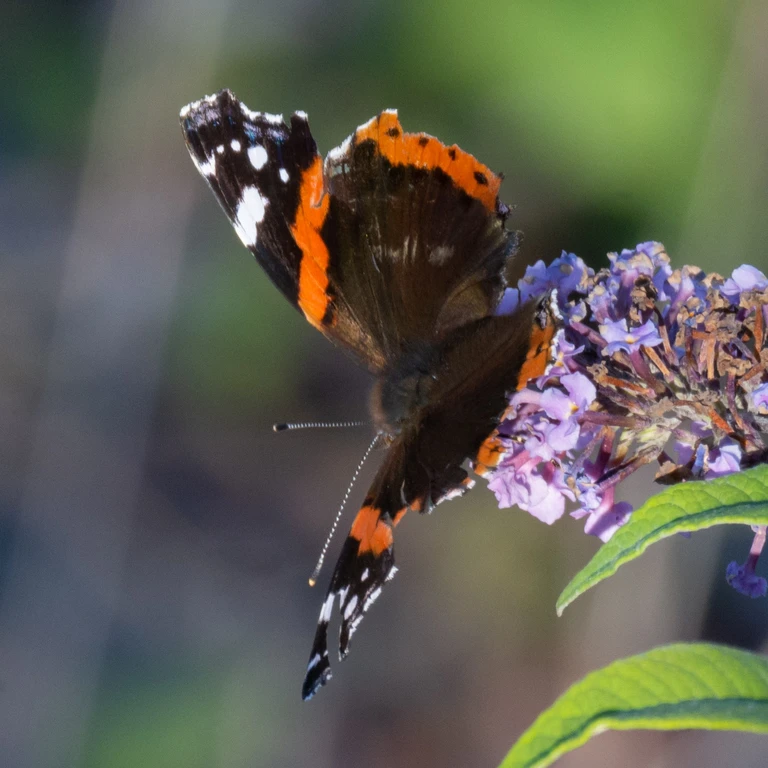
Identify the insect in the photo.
Vanessa atalanta
